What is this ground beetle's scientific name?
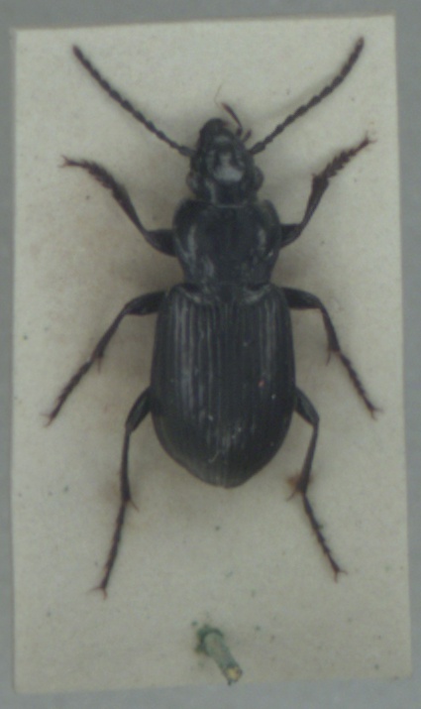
Pterostichus adstrictus
